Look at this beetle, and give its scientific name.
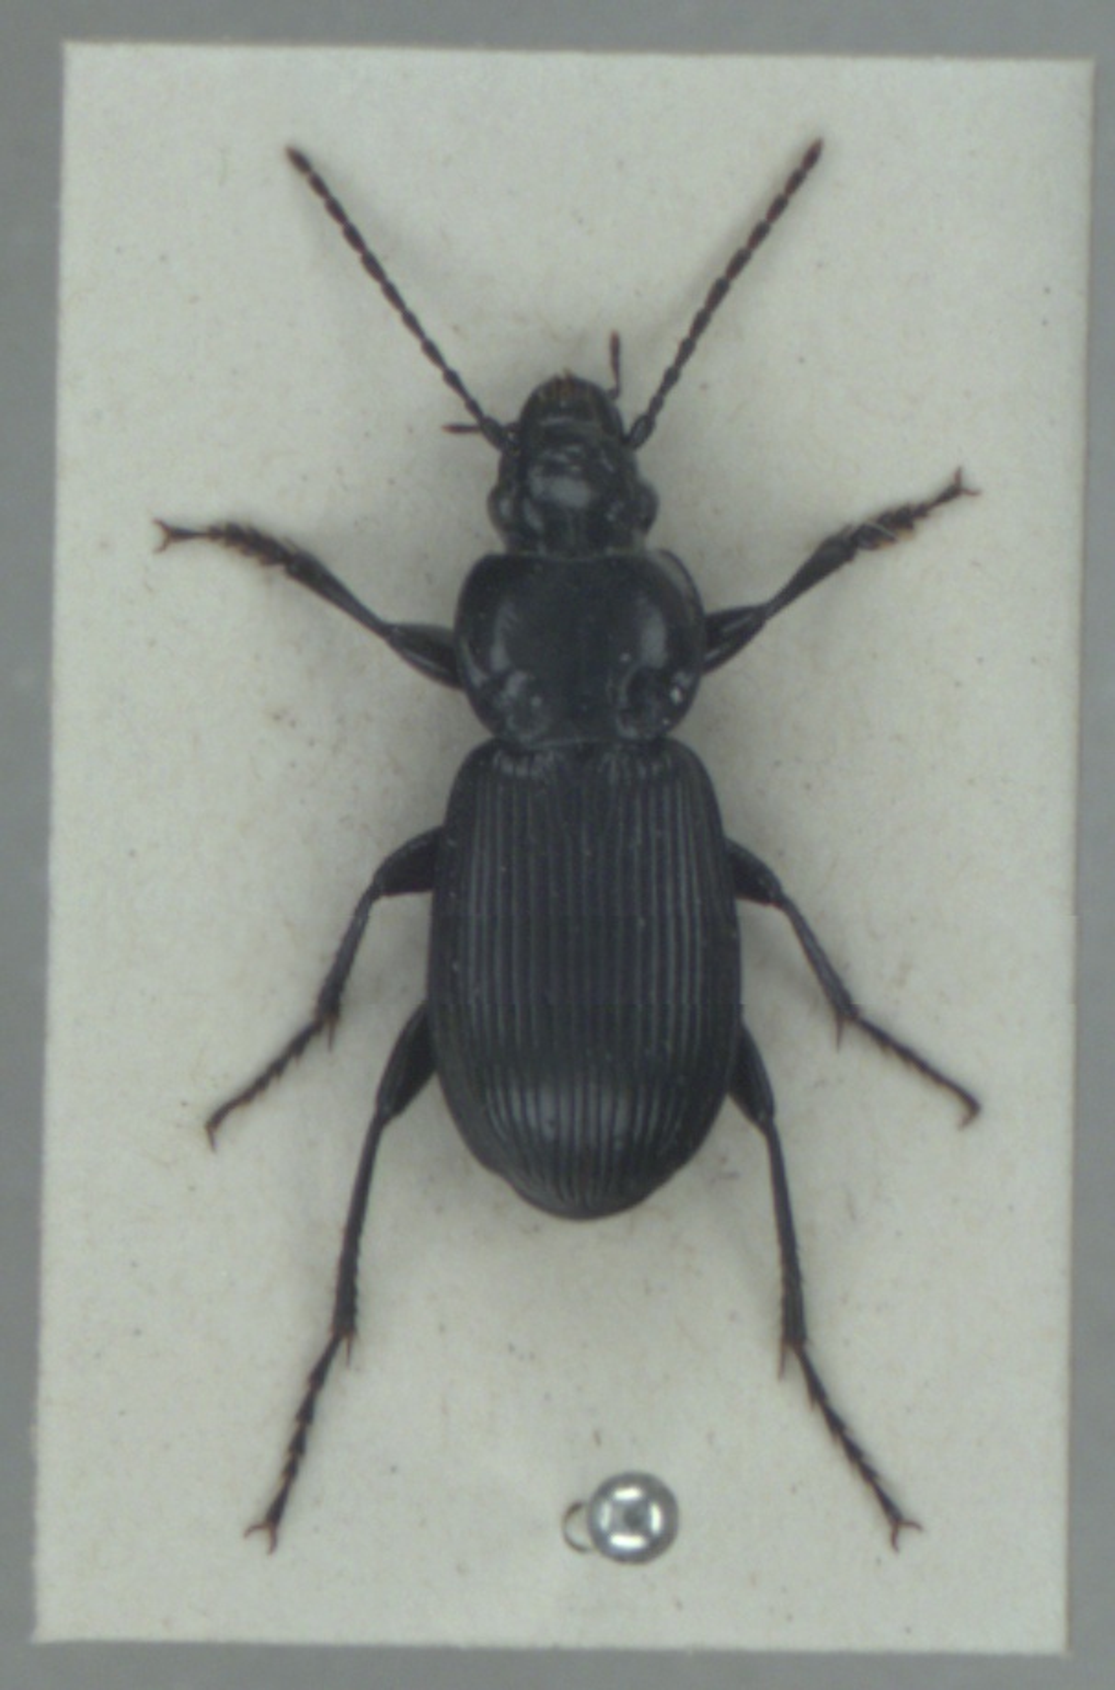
Pterostichus aethiops
